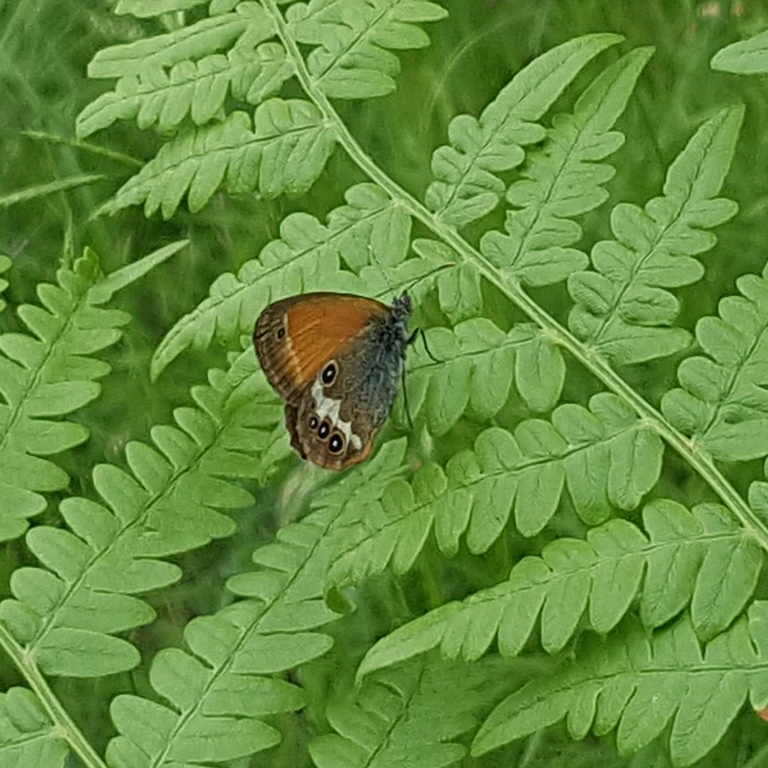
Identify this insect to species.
Coenonympha arcania
